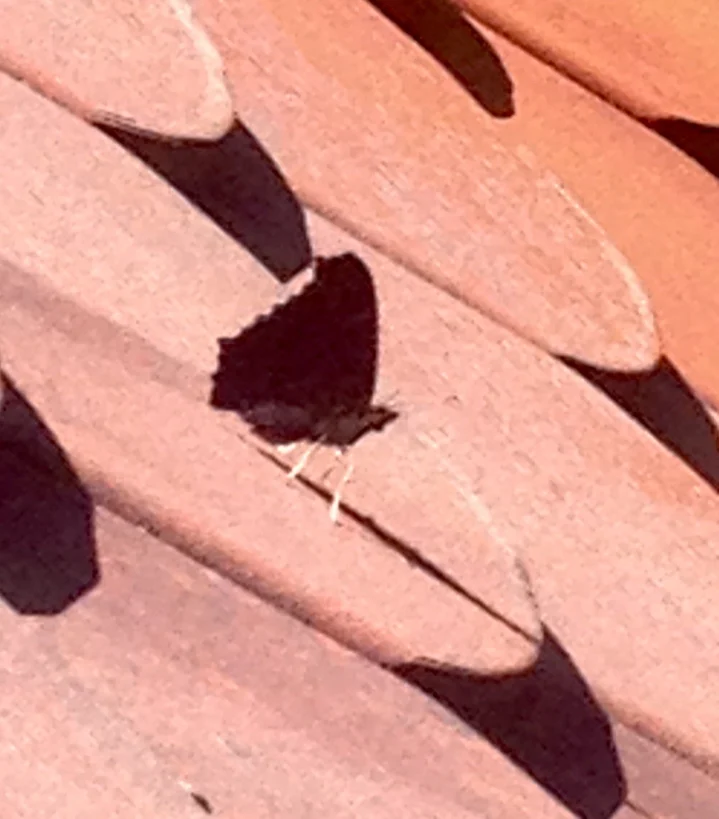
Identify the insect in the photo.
Aglais io
